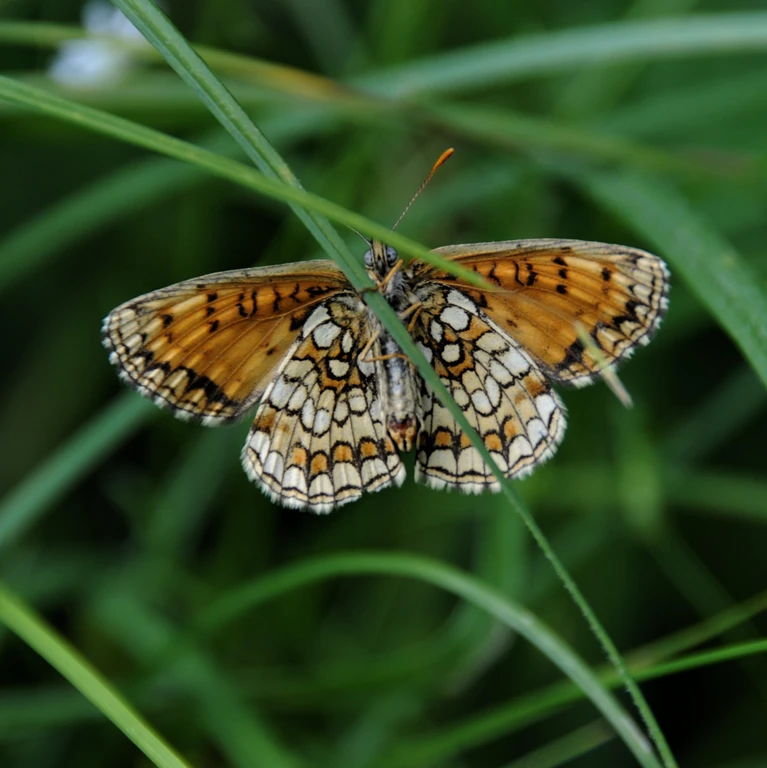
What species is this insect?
Melitaea athalia
